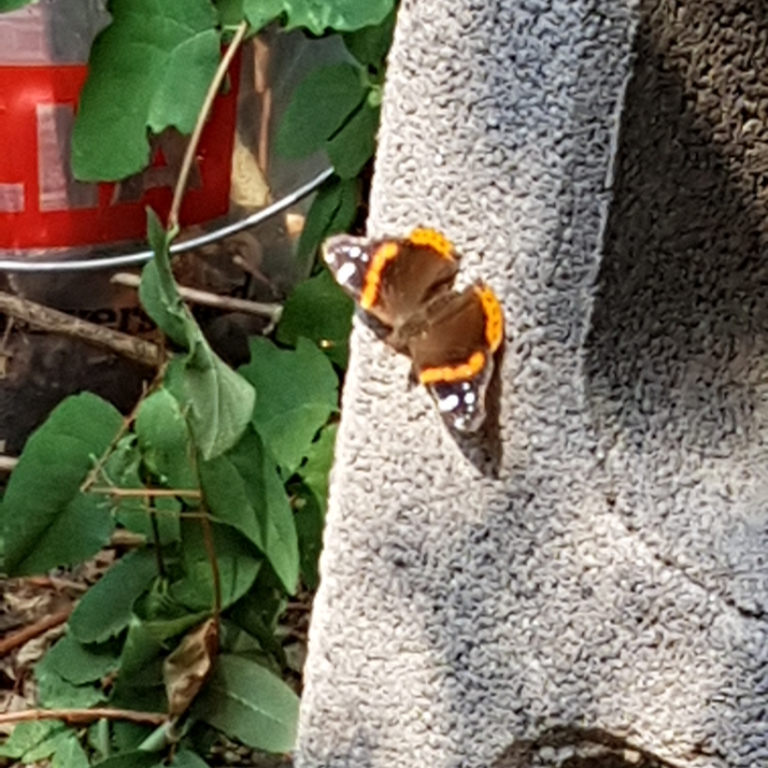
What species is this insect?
Vanessa atalanta
